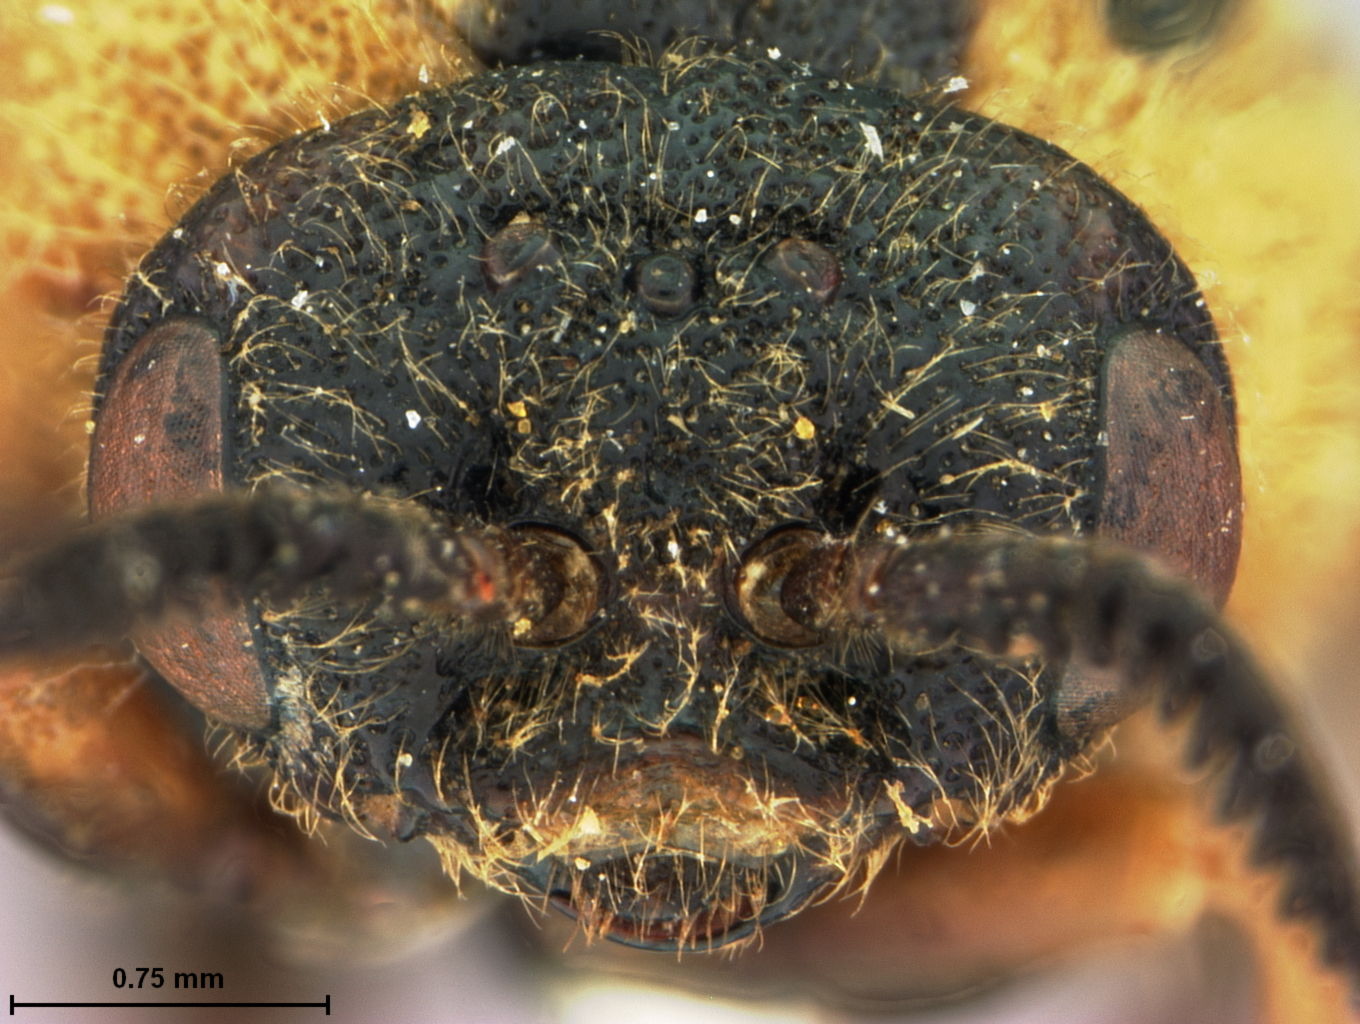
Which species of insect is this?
Diprion nipponica
